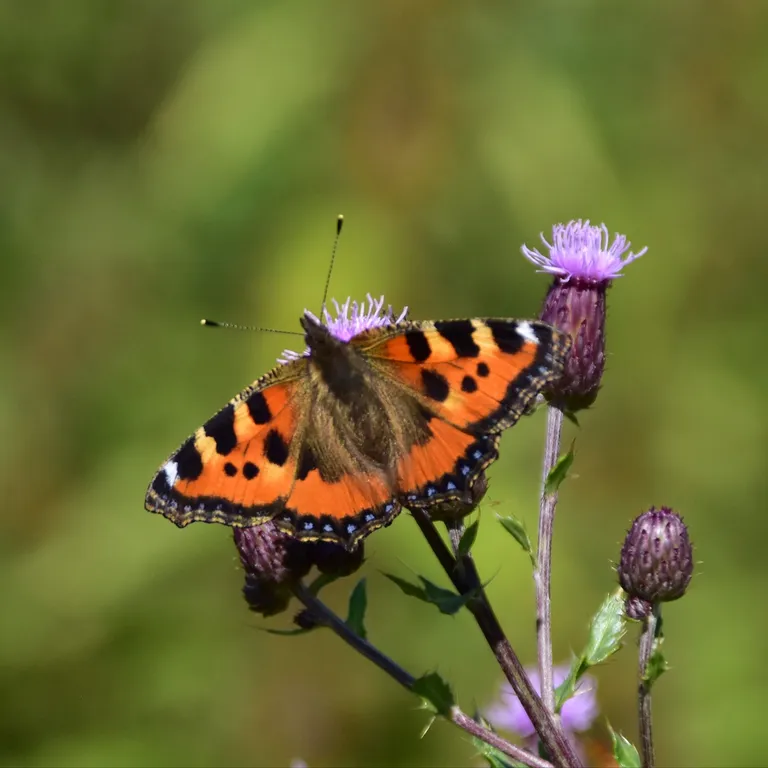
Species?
Aglais urticae
